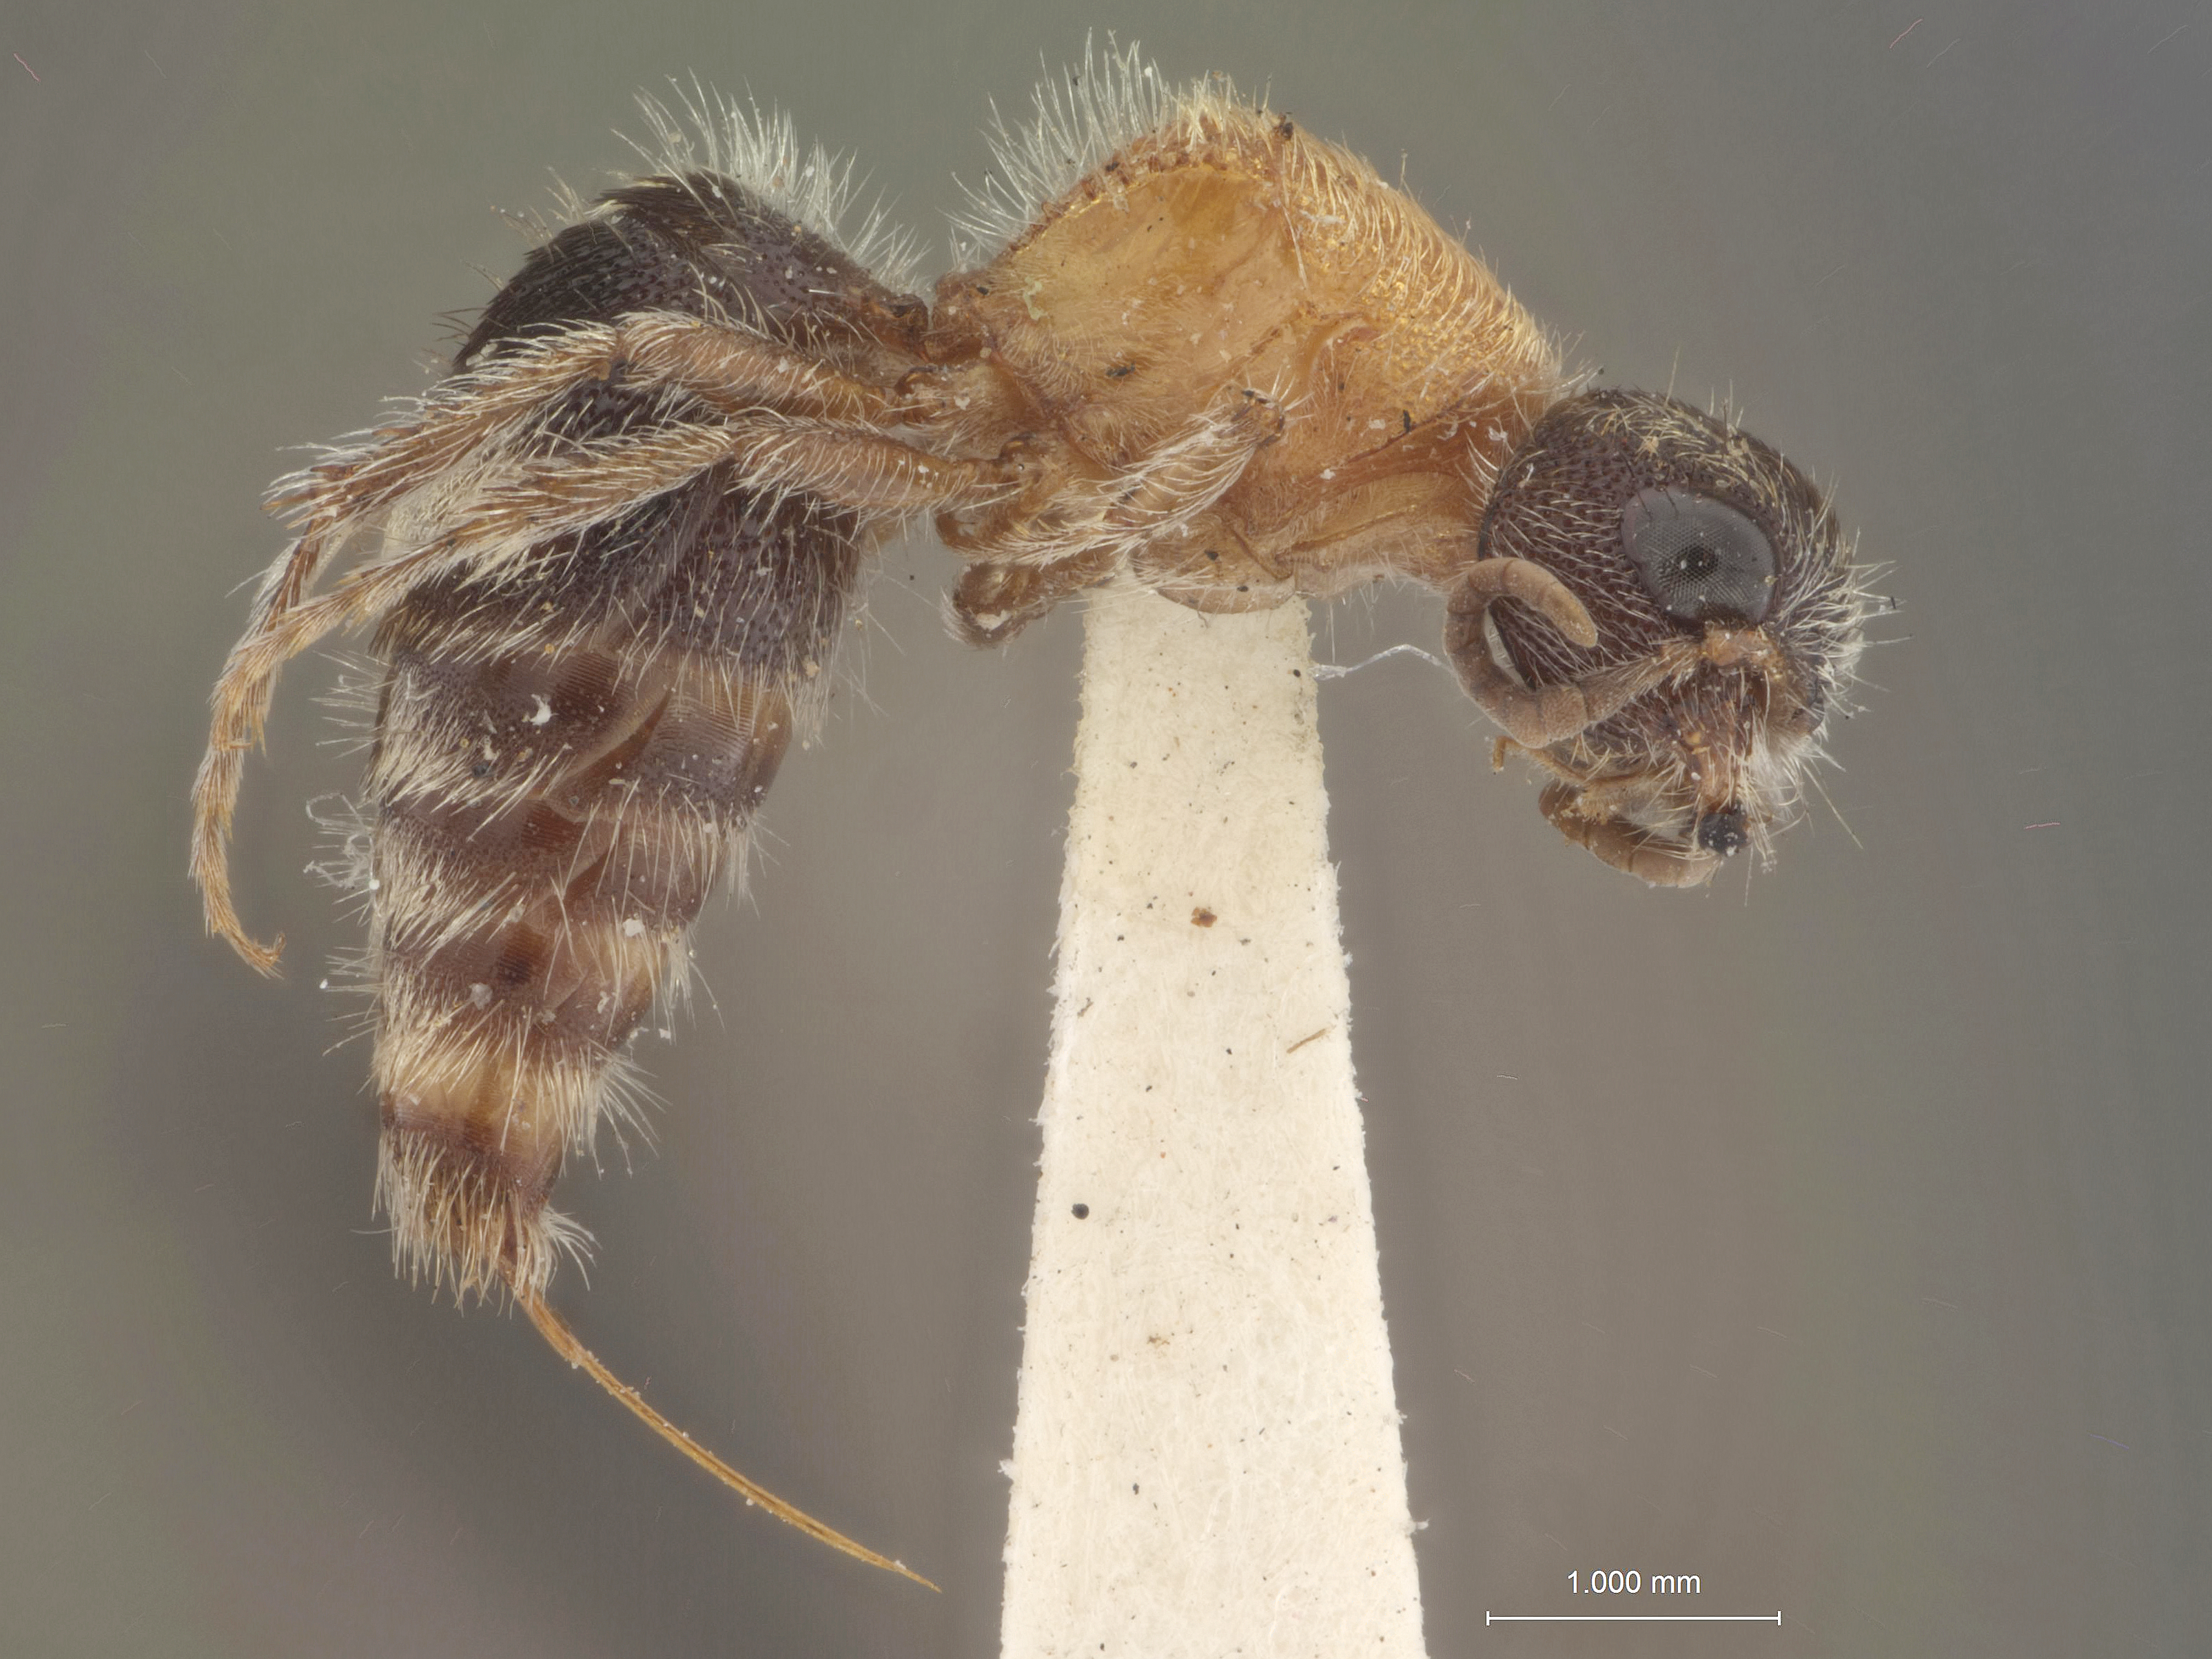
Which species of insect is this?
Sphinctopsis piura
